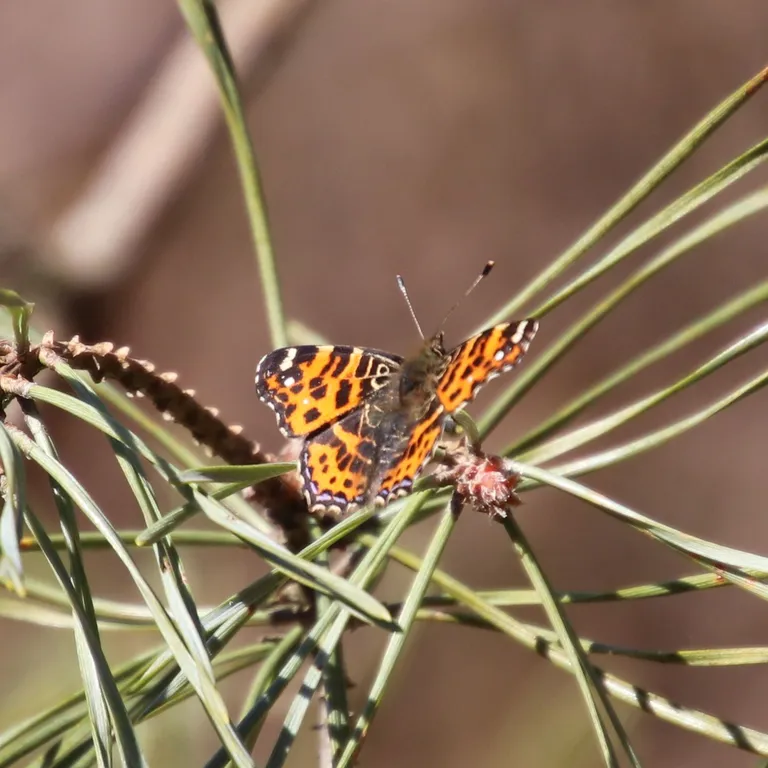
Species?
Araschnia levana
